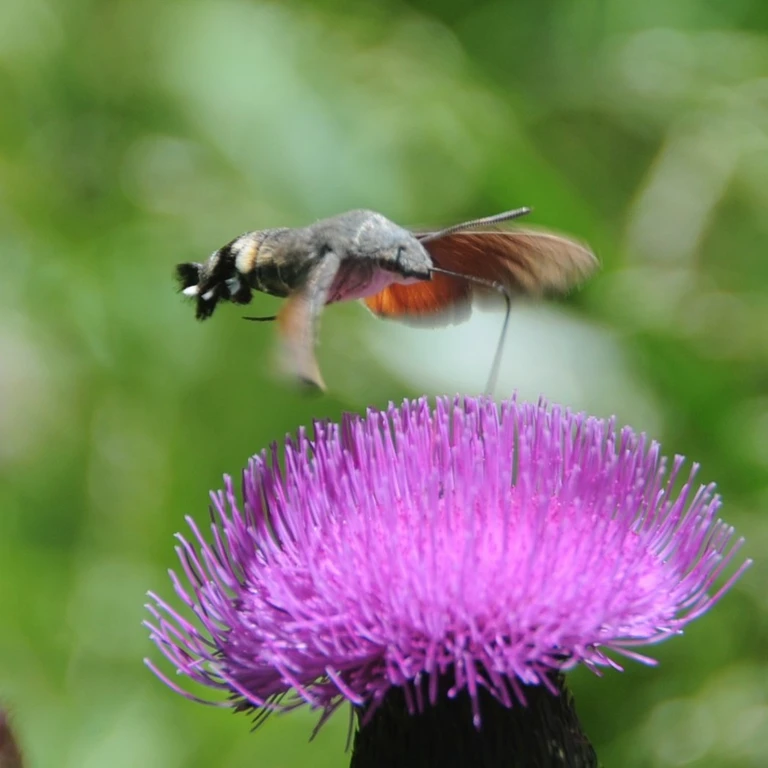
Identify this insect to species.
Macroglossum stellatarum
